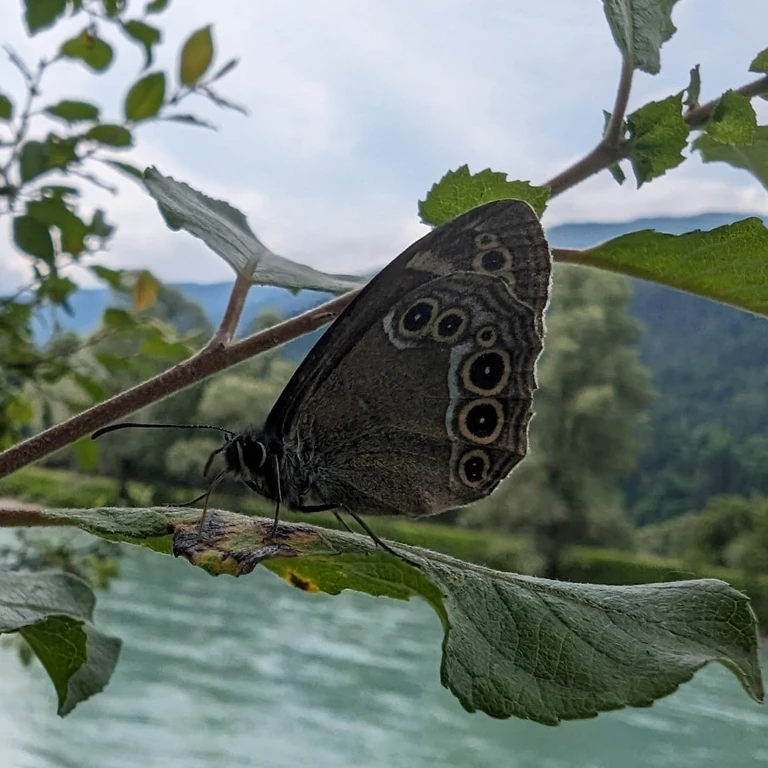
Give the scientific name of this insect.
Lopinga achine (also Pararge achine)
